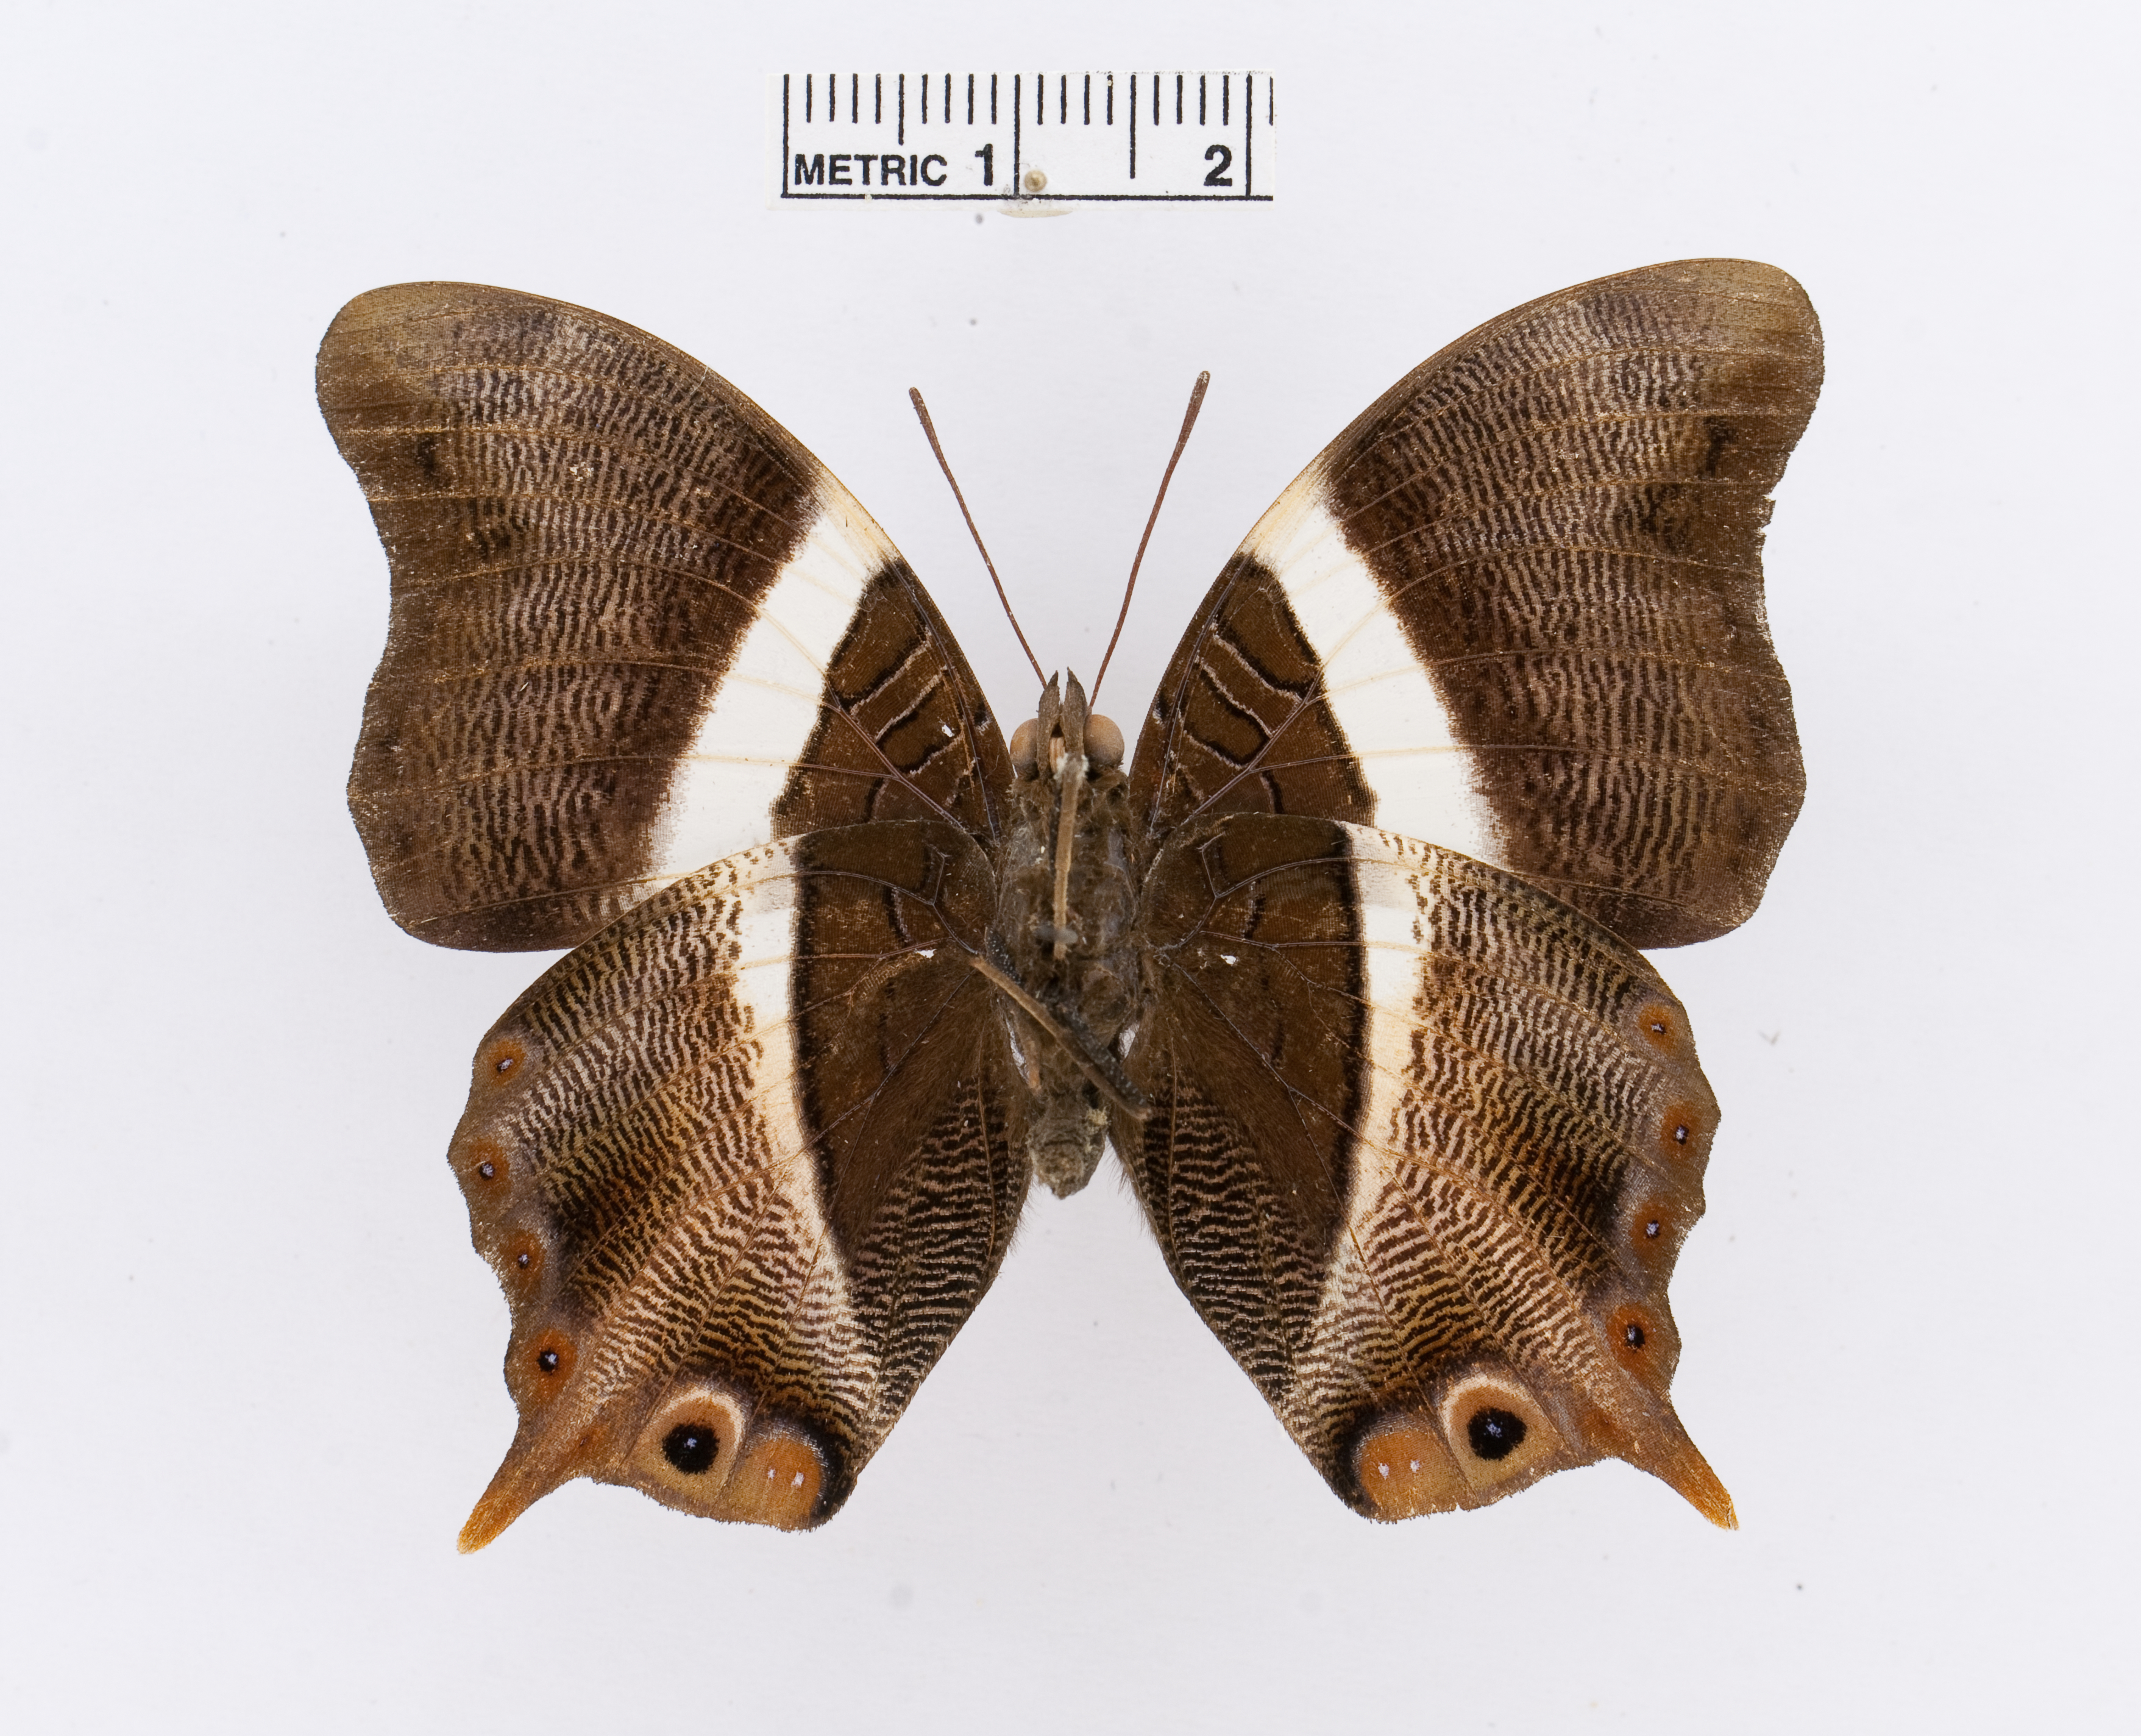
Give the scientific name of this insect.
Palla publius
